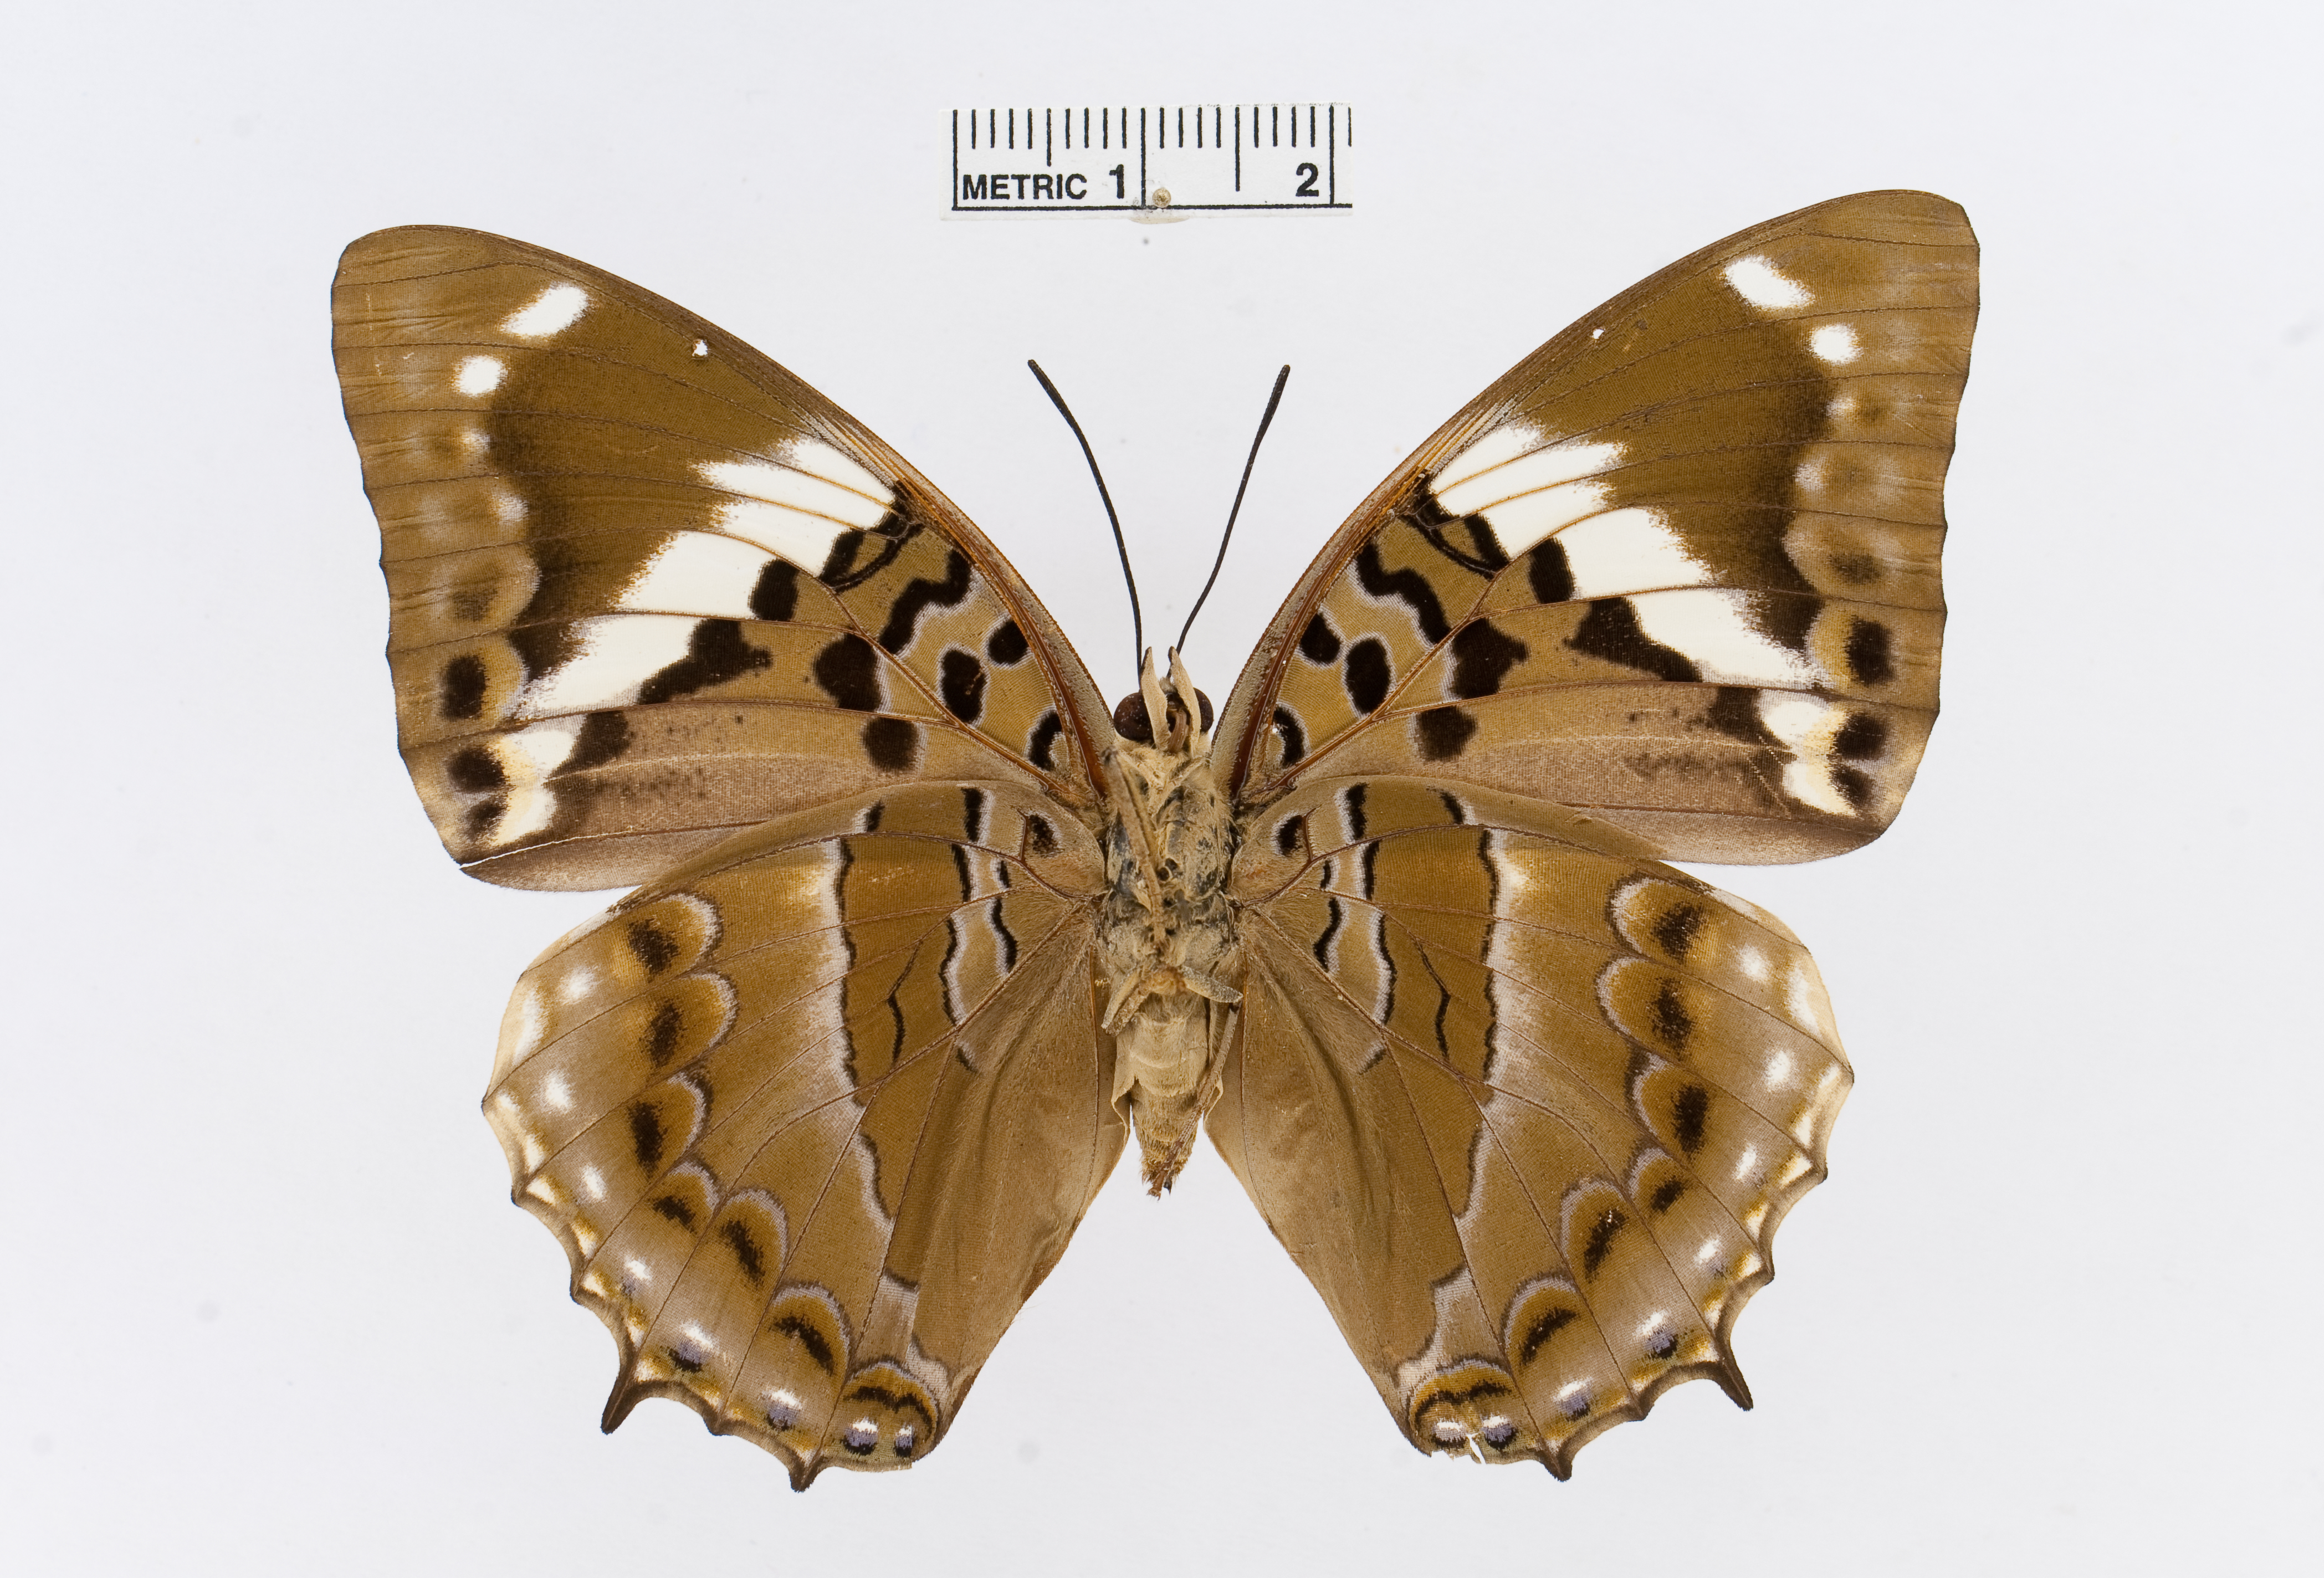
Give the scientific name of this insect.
Charaxes numenes
